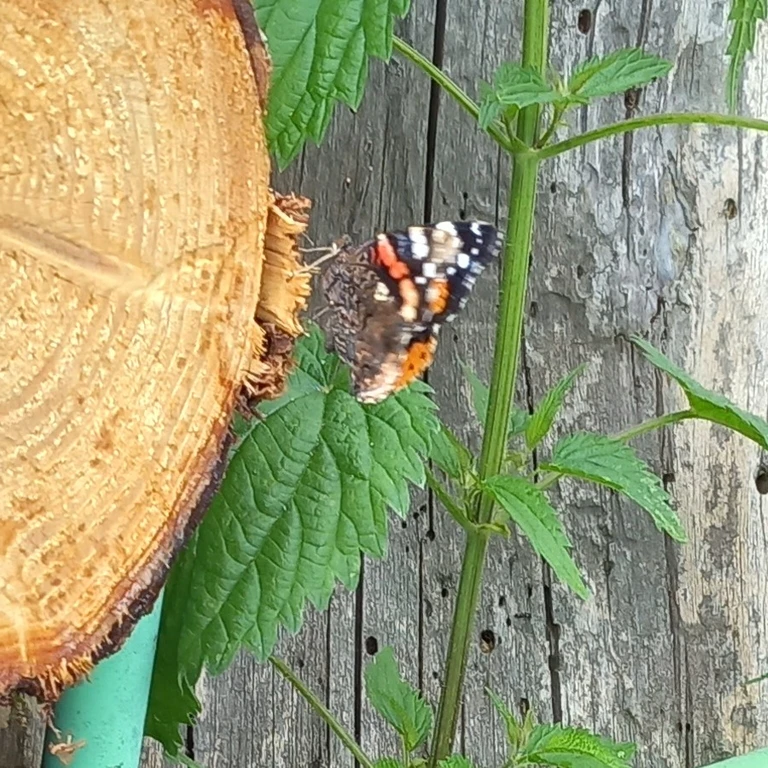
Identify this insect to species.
Vanessa atalanta
